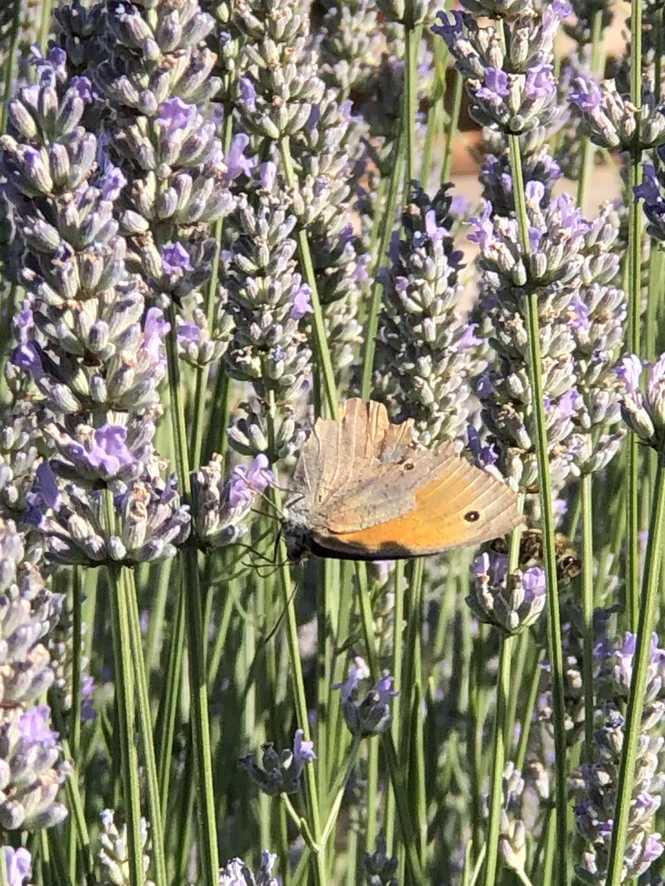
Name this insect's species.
Maniola jurtina
